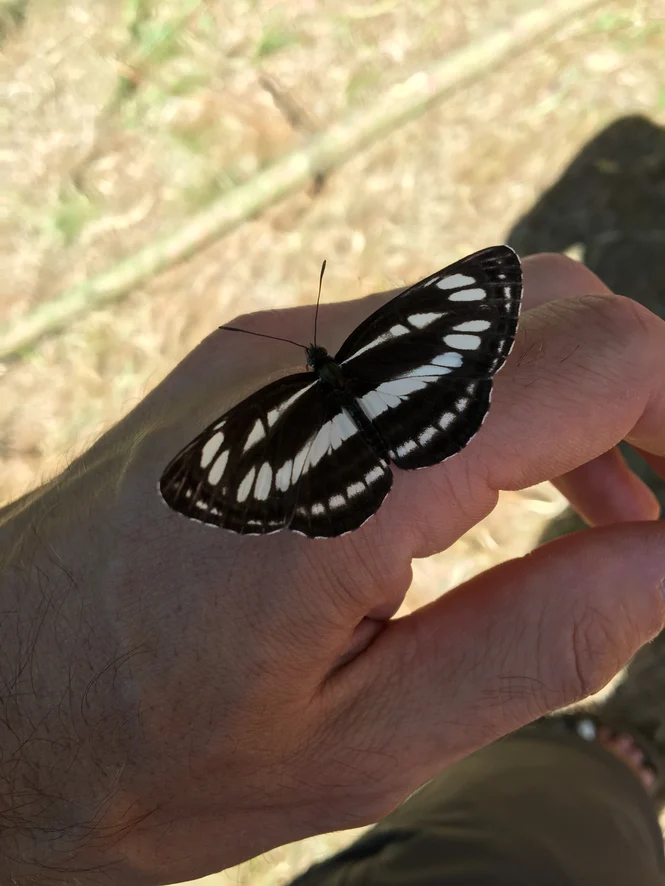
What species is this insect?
Neptis sappho
